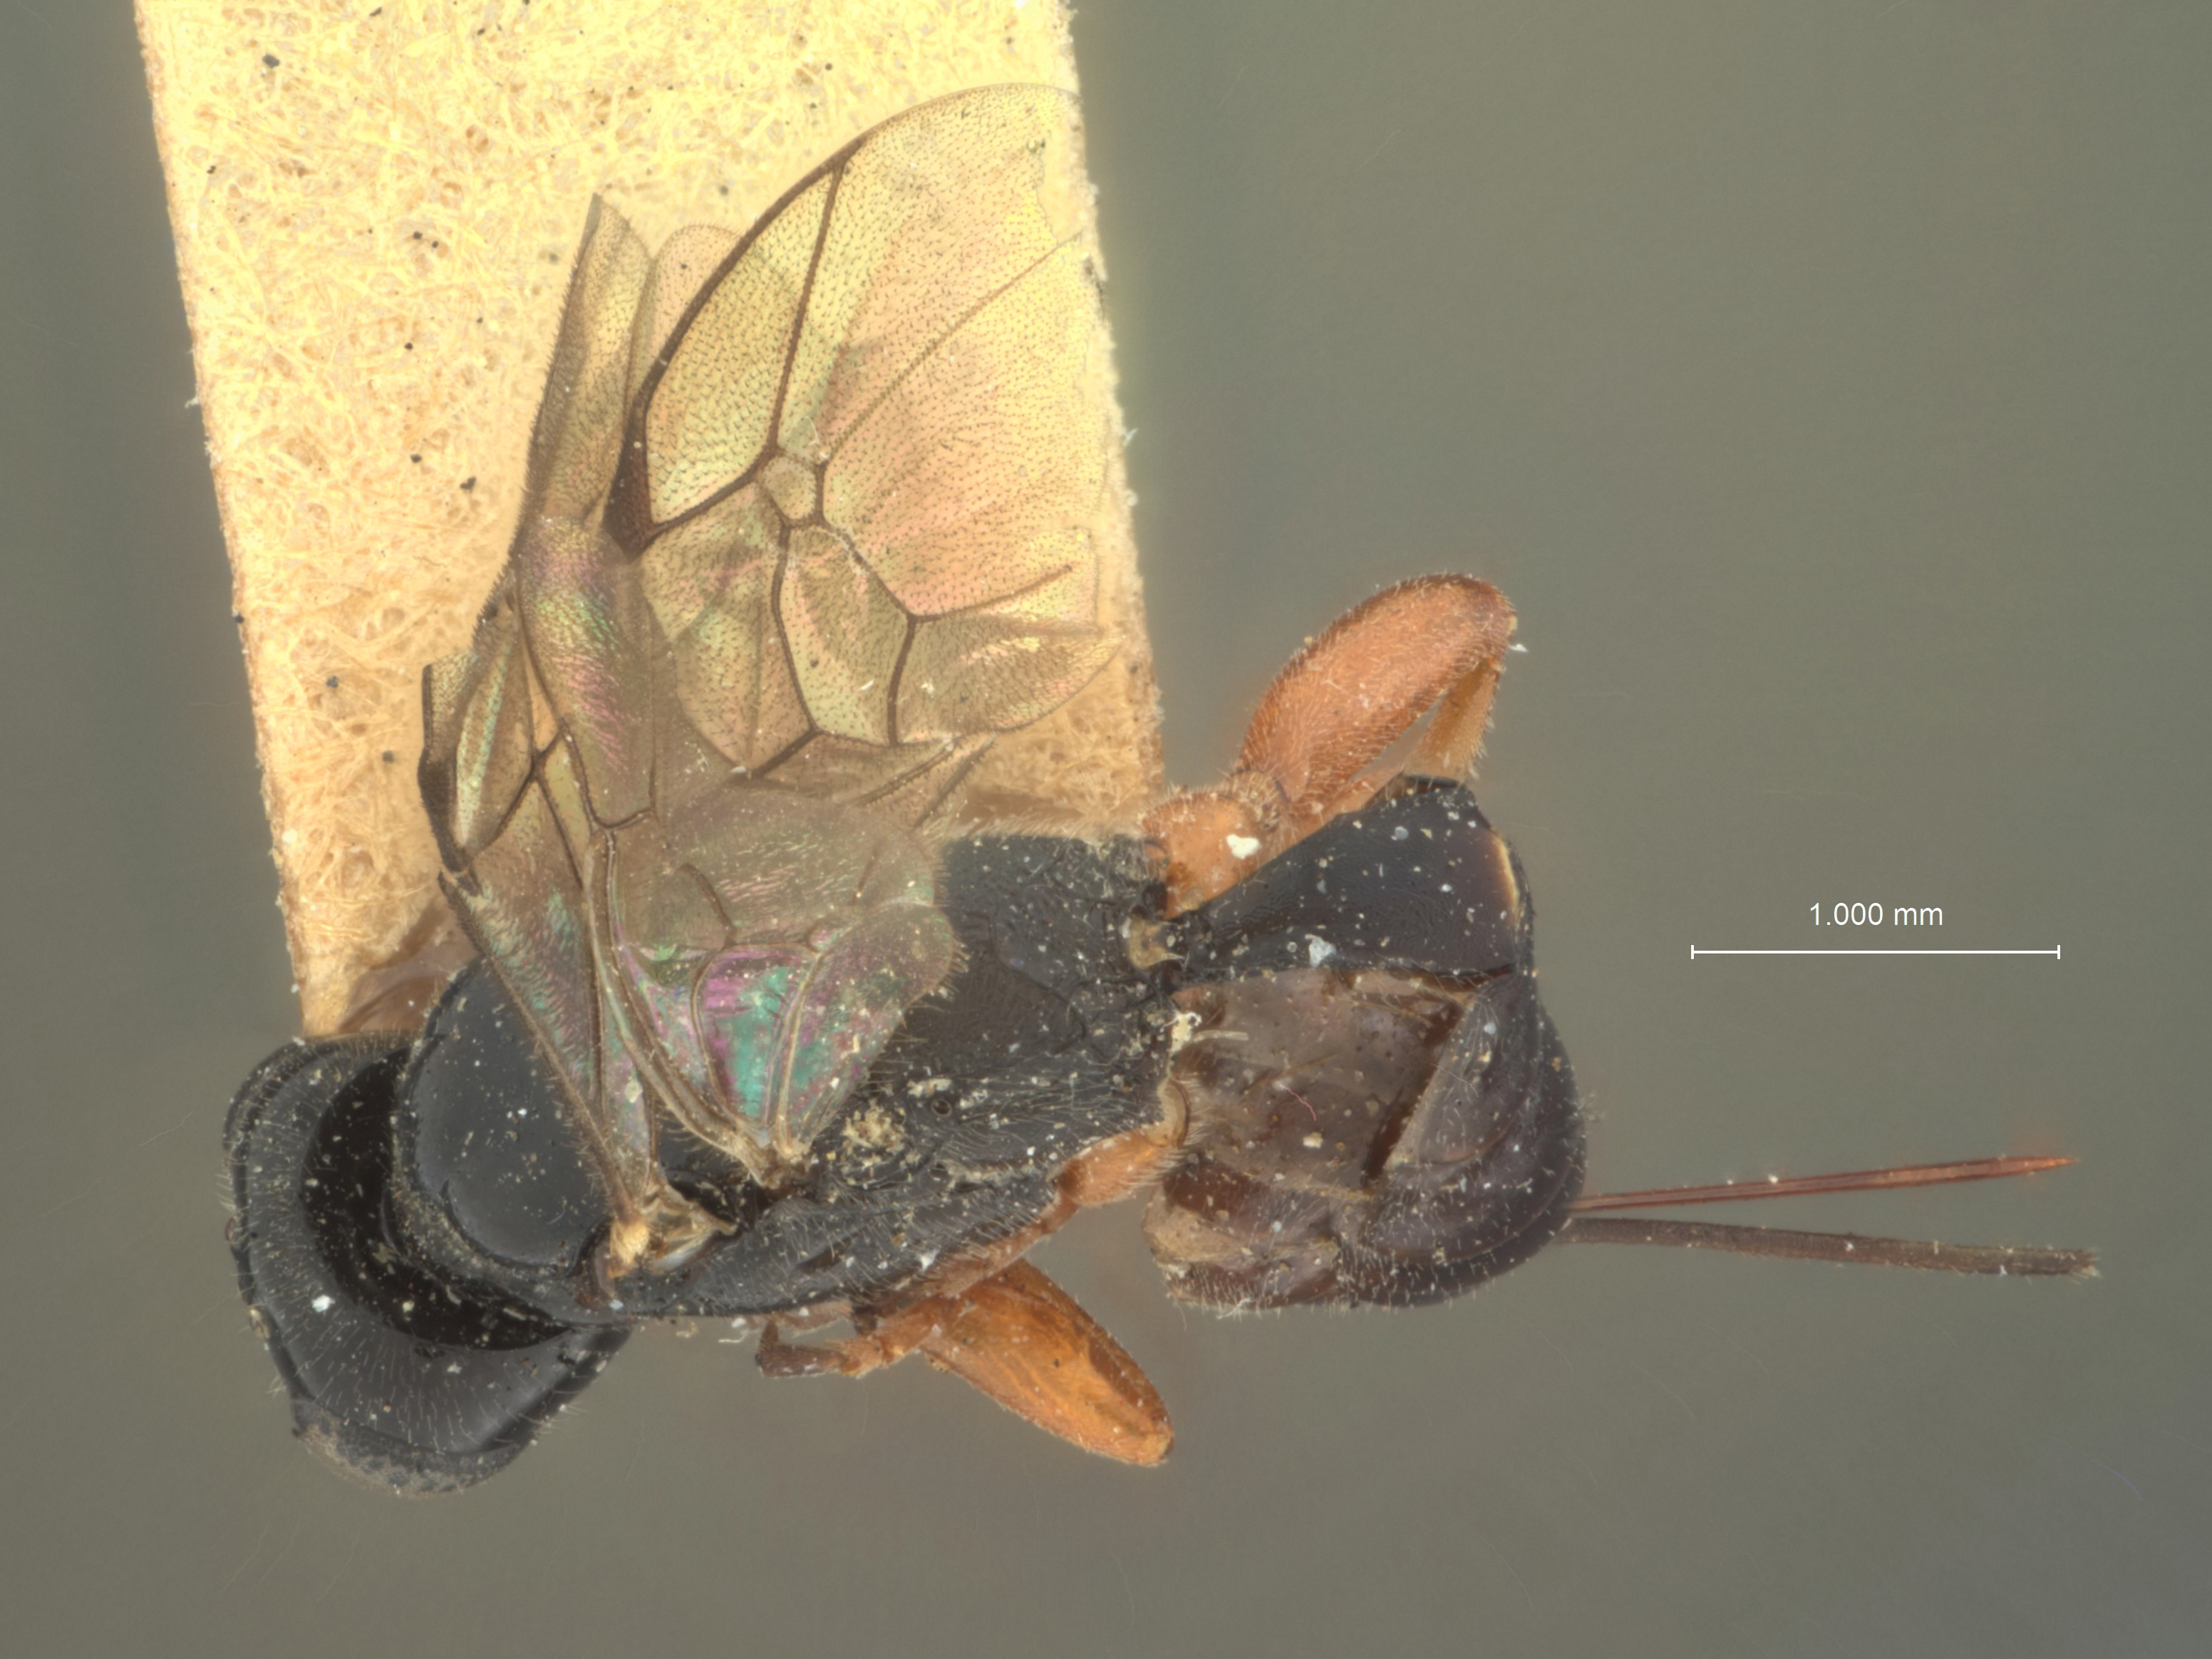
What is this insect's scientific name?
Phygadeuon ater
